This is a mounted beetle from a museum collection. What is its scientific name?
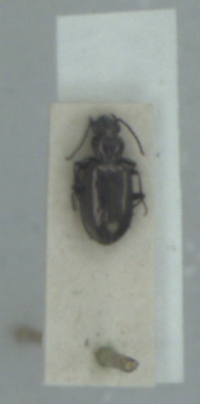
Bembidion bipunctatum
